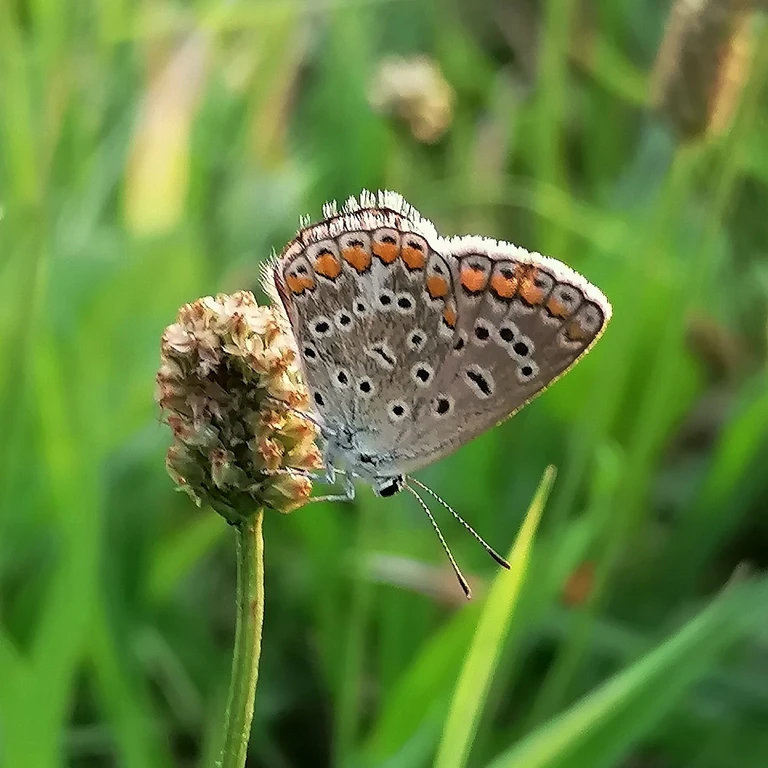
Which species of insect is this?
Polyommatus icarus
